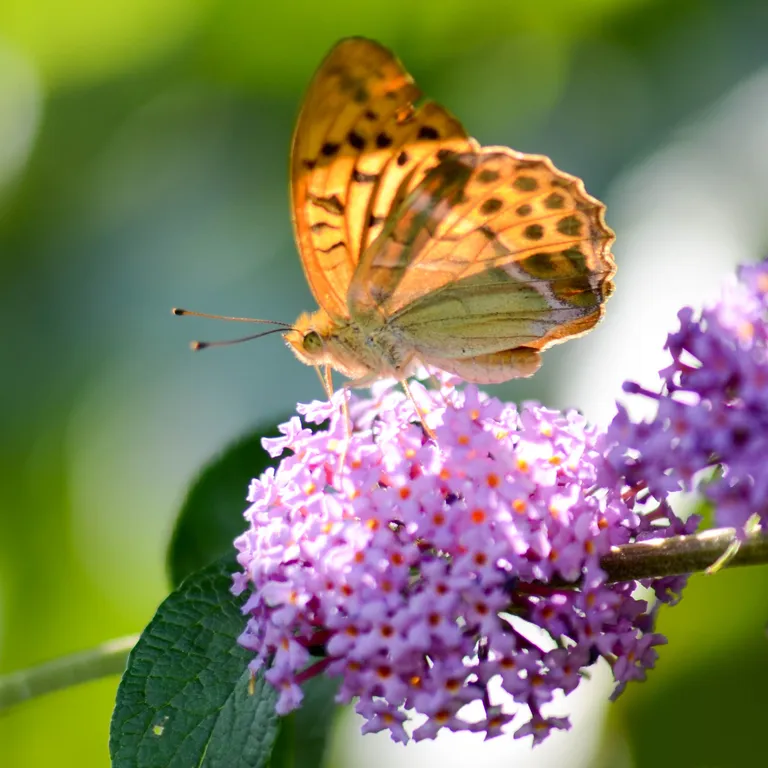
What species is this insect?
Argynnis paphia
